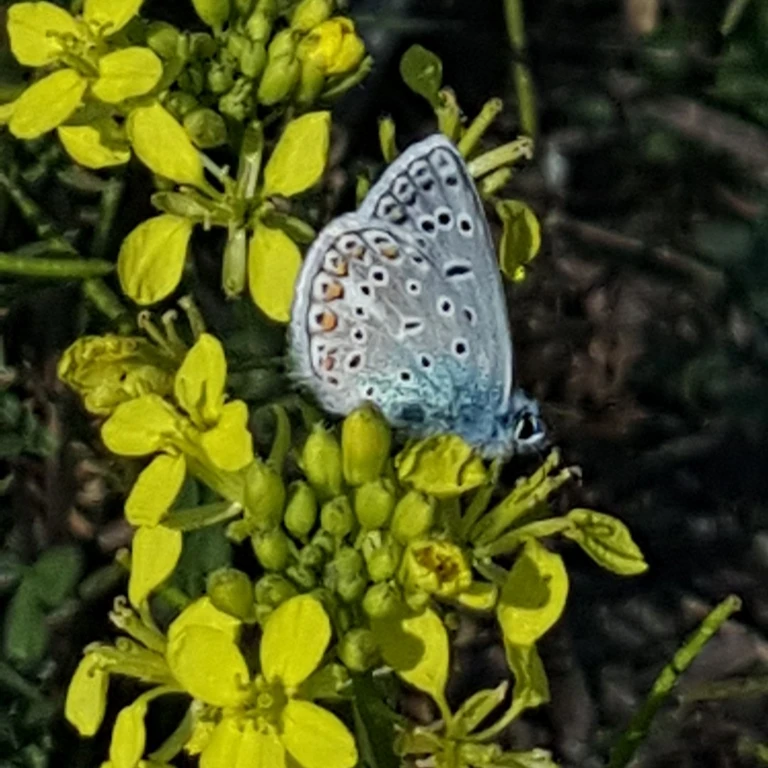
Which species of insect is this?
Polyommatus icarus
